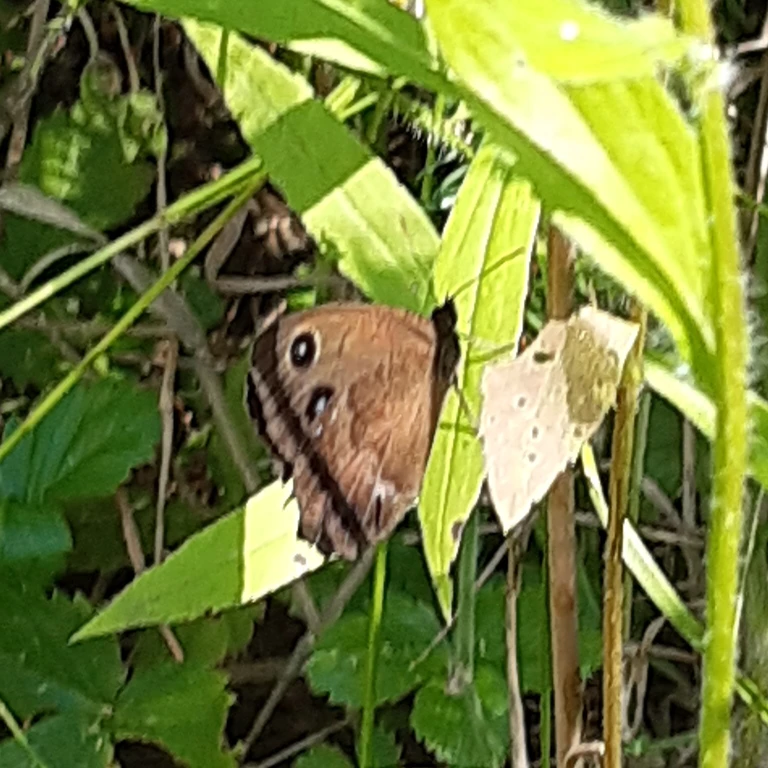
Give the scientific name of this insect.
Minois dryas
